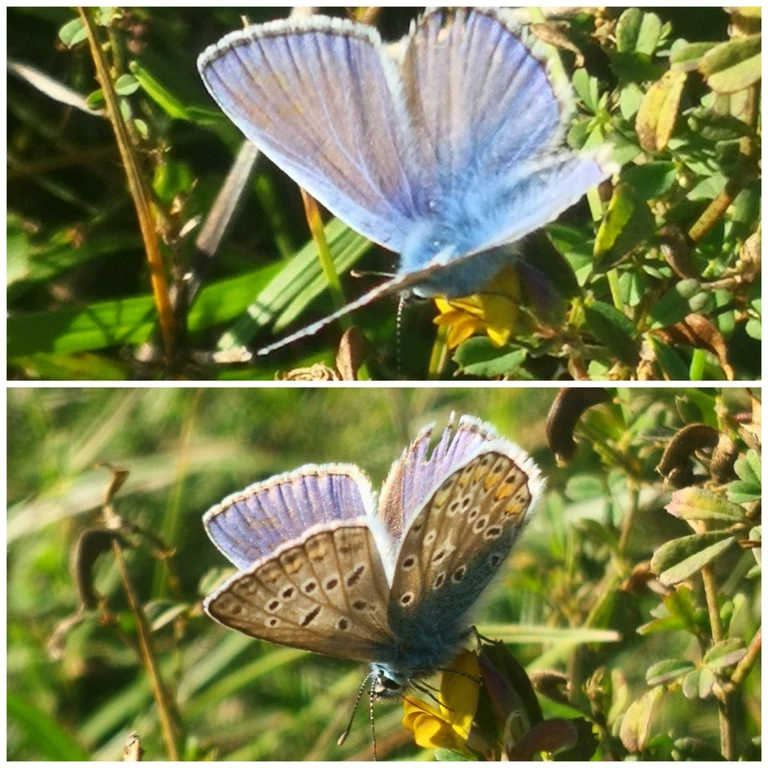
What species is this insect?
Polyommatus icarus
